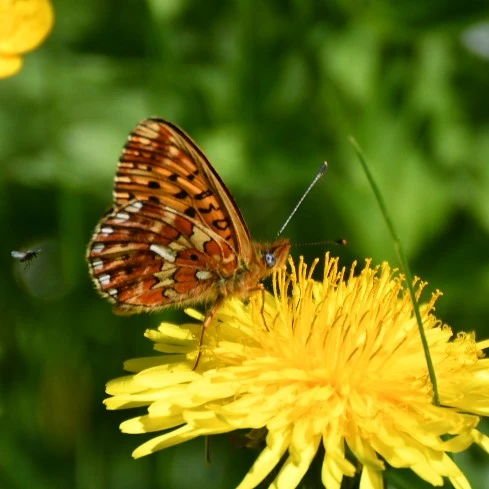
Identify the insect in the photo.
Boloria euphrosyne (also Clossiana euphrosyne)
